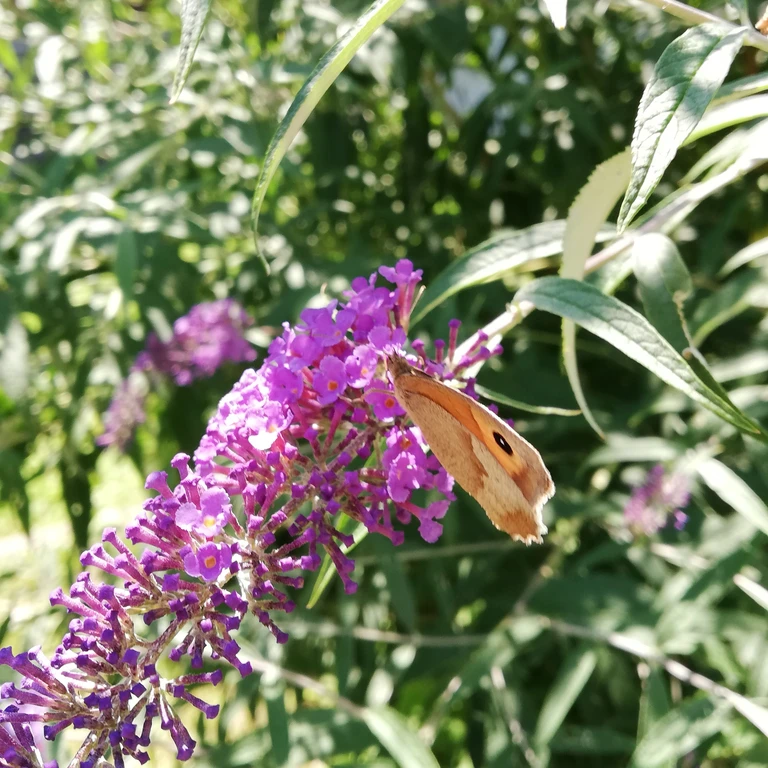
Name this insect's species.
Maniola jurtina
